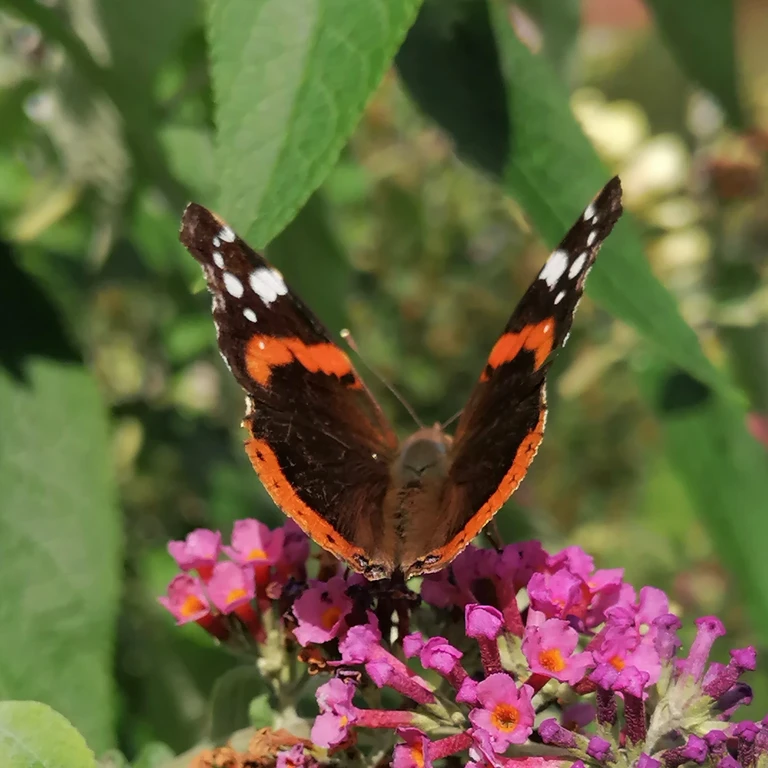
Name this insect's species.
Vanessa atalanta
